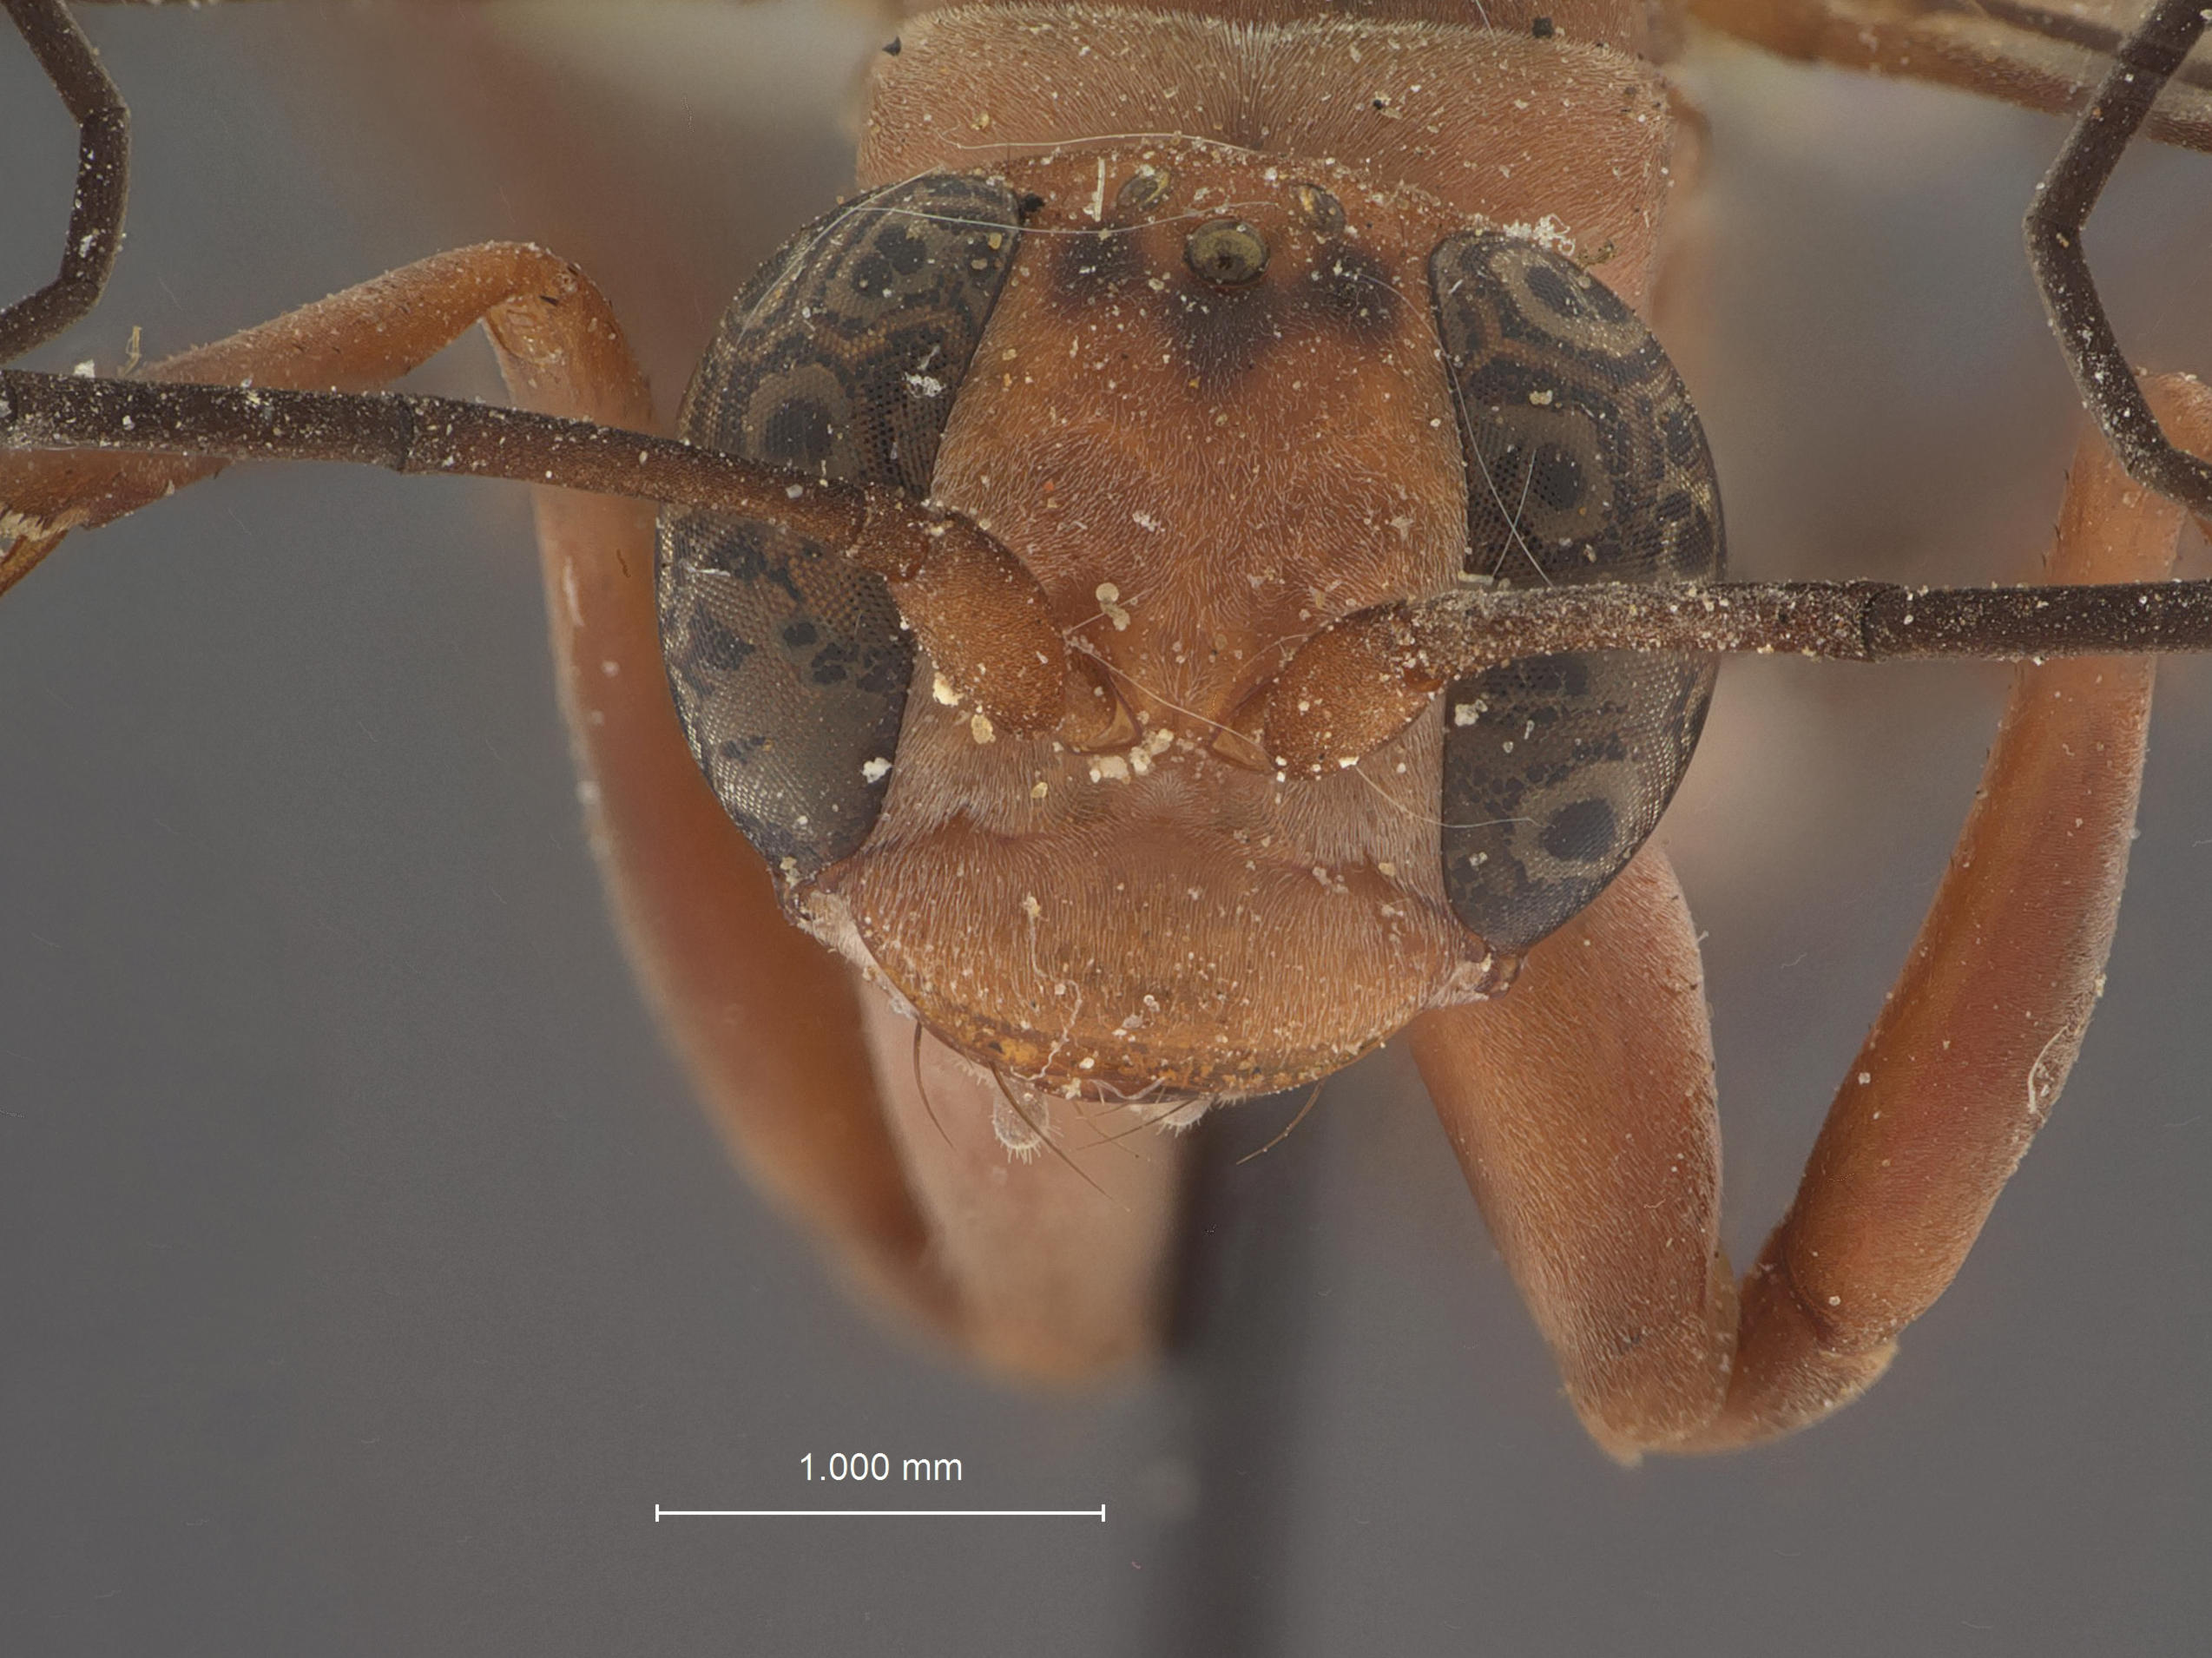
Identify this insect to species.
Pompilus masrensis
